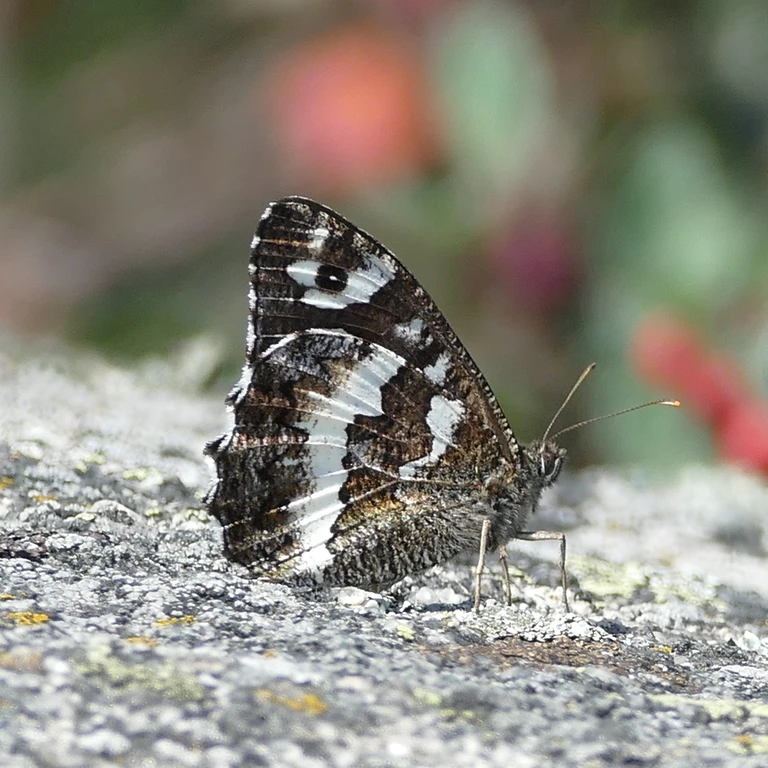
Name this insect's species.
Brintesia circe
